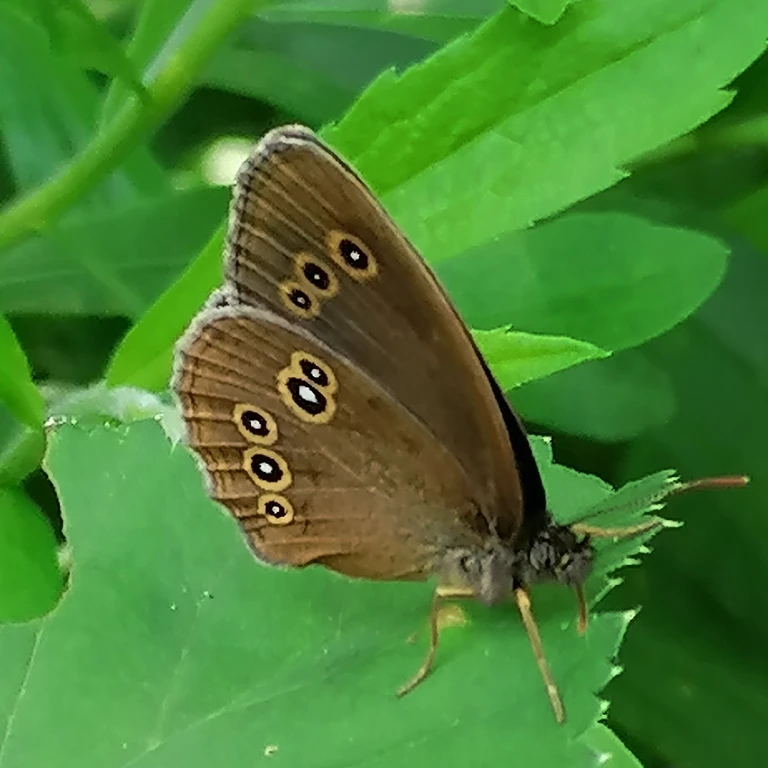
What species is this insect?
Aphantopus hyperantus
